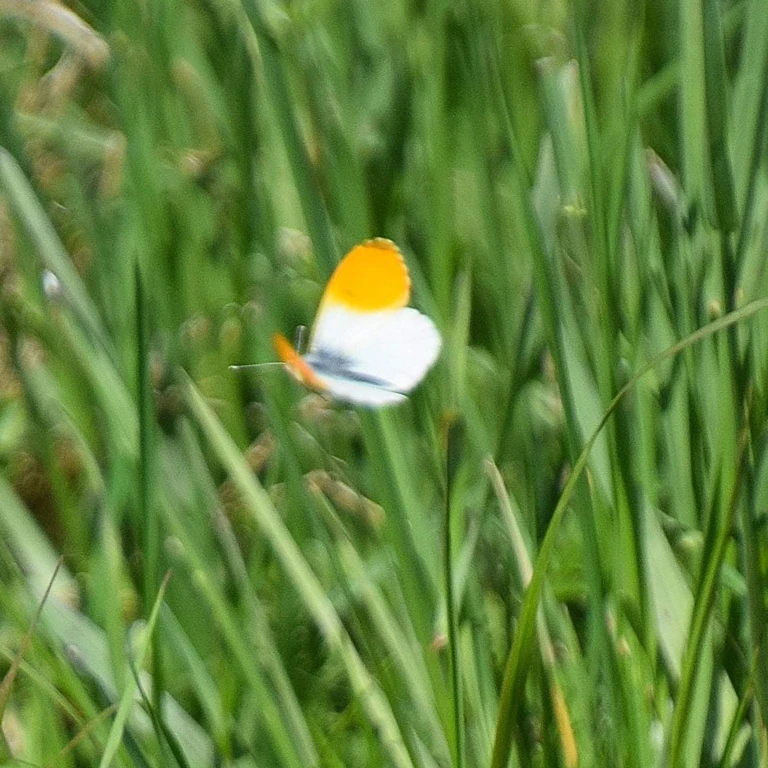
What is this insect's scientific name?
Anthocharis cardamines
